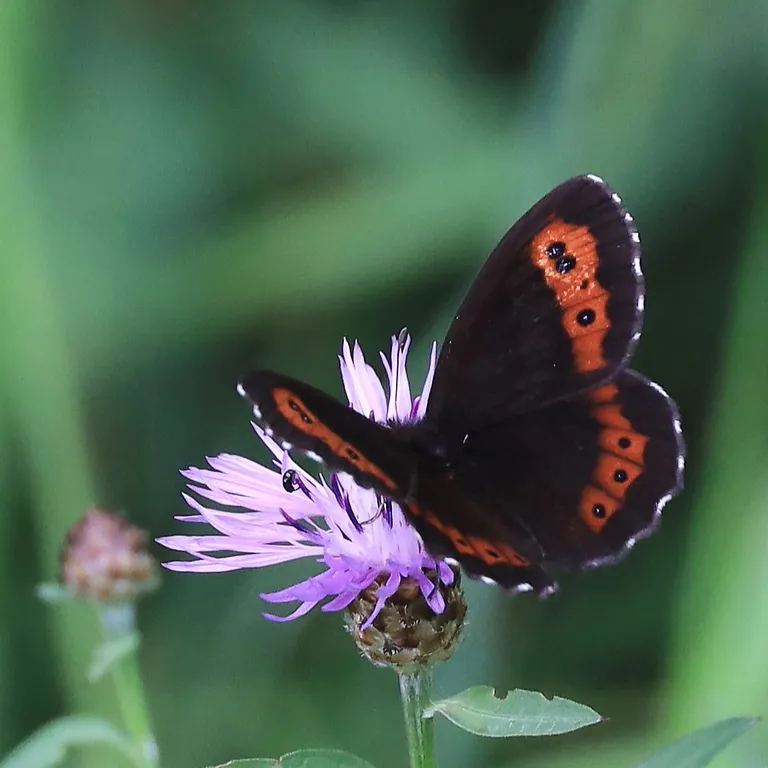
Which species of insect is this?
Erebia ligea
